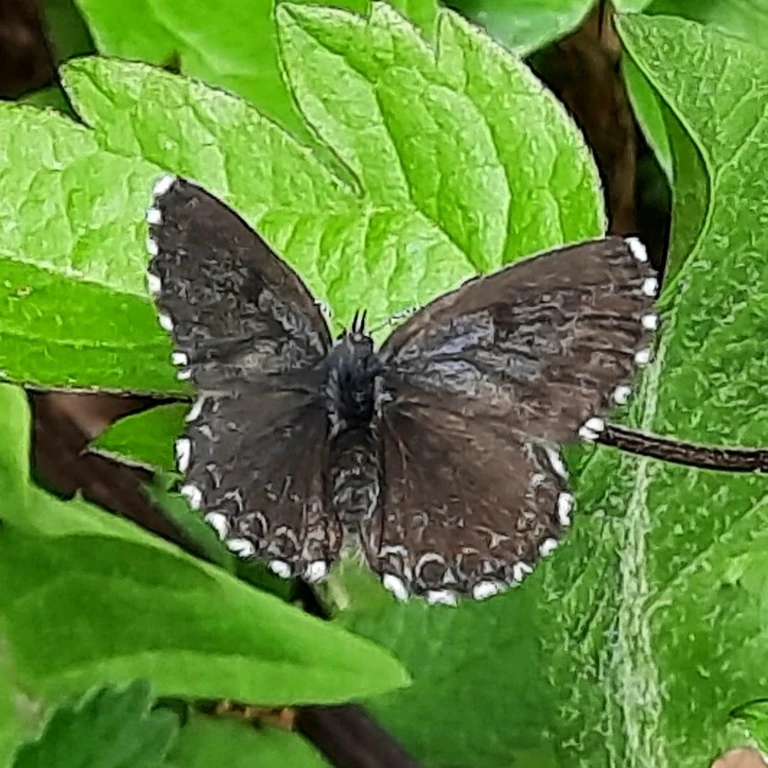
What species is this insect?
Scolitantides orion
